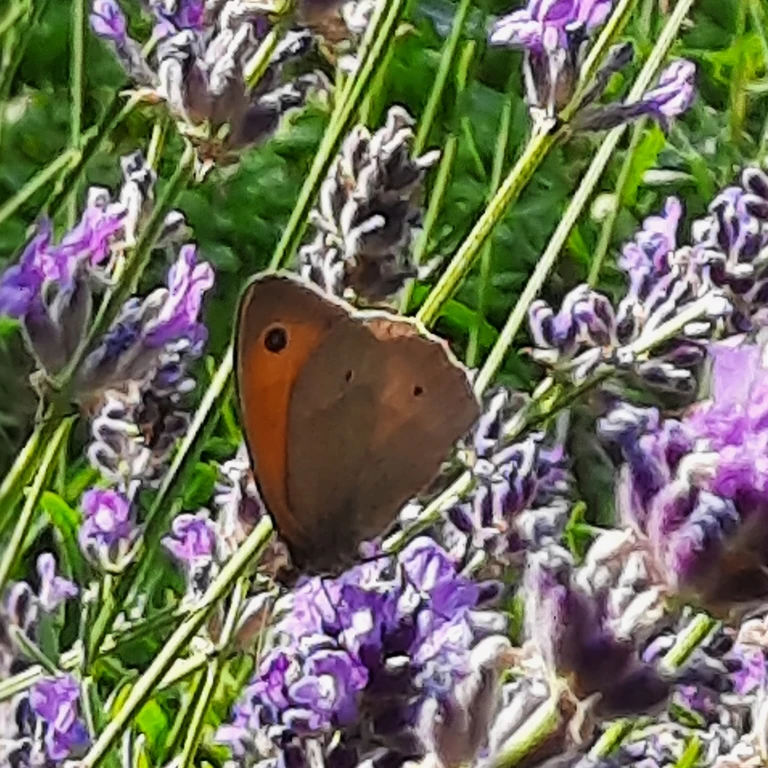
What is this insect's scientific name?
Maniola jurtina
